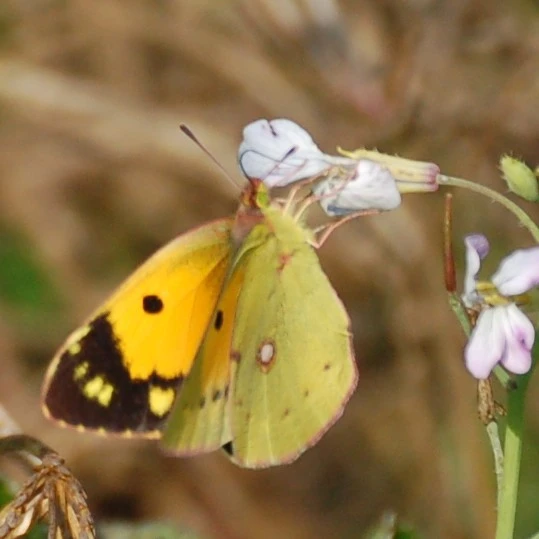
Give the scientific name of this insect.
Colias croceus
